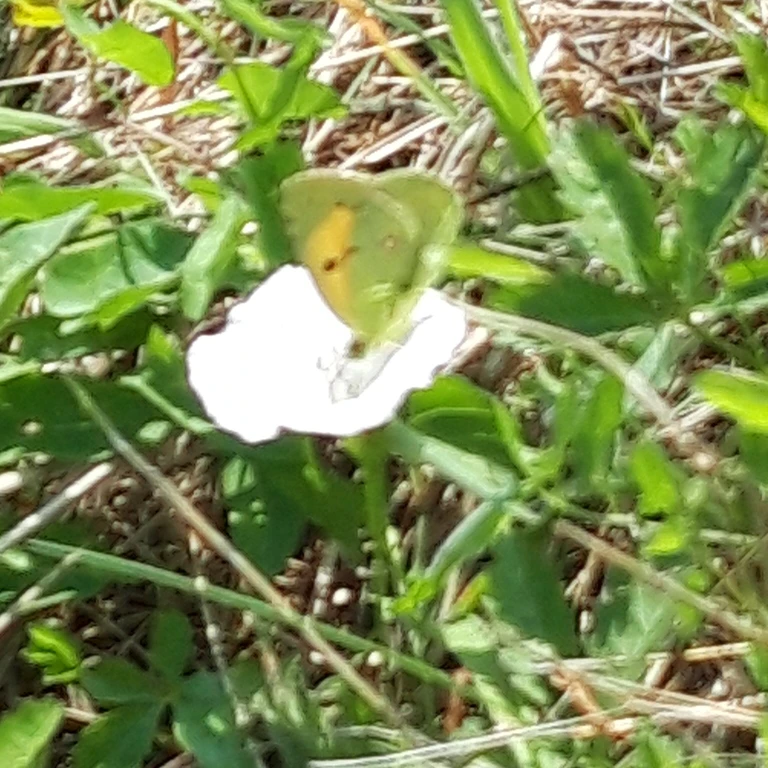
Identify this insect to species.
Colias croceus
